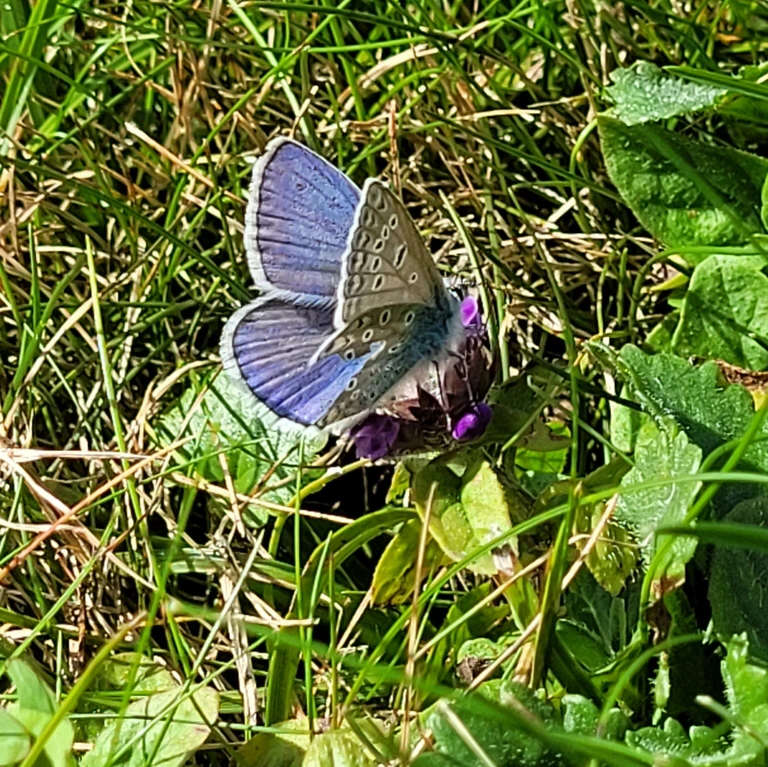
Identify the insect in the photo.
Polyommatus icarus
